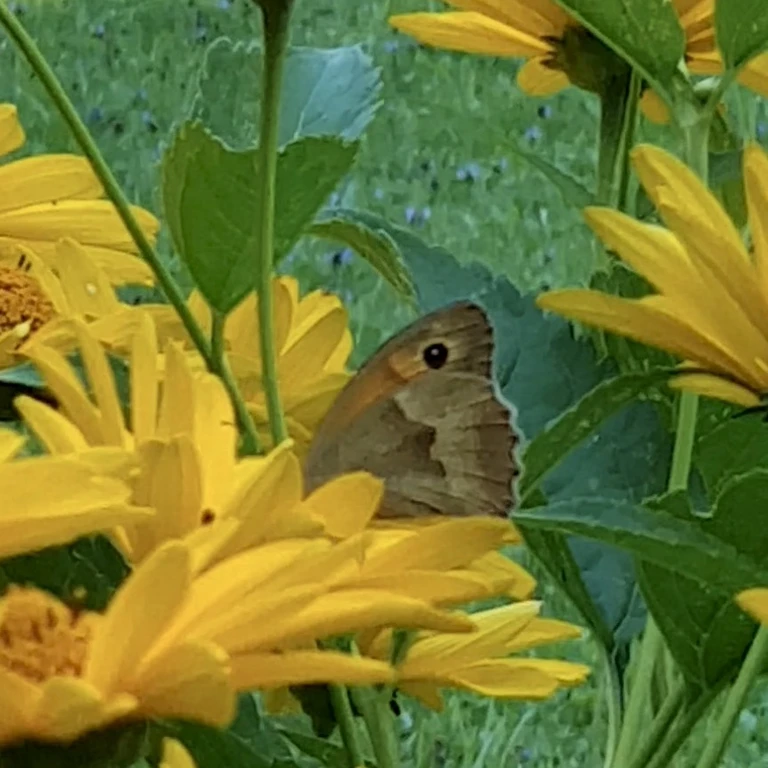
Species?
Maniola jurtina
